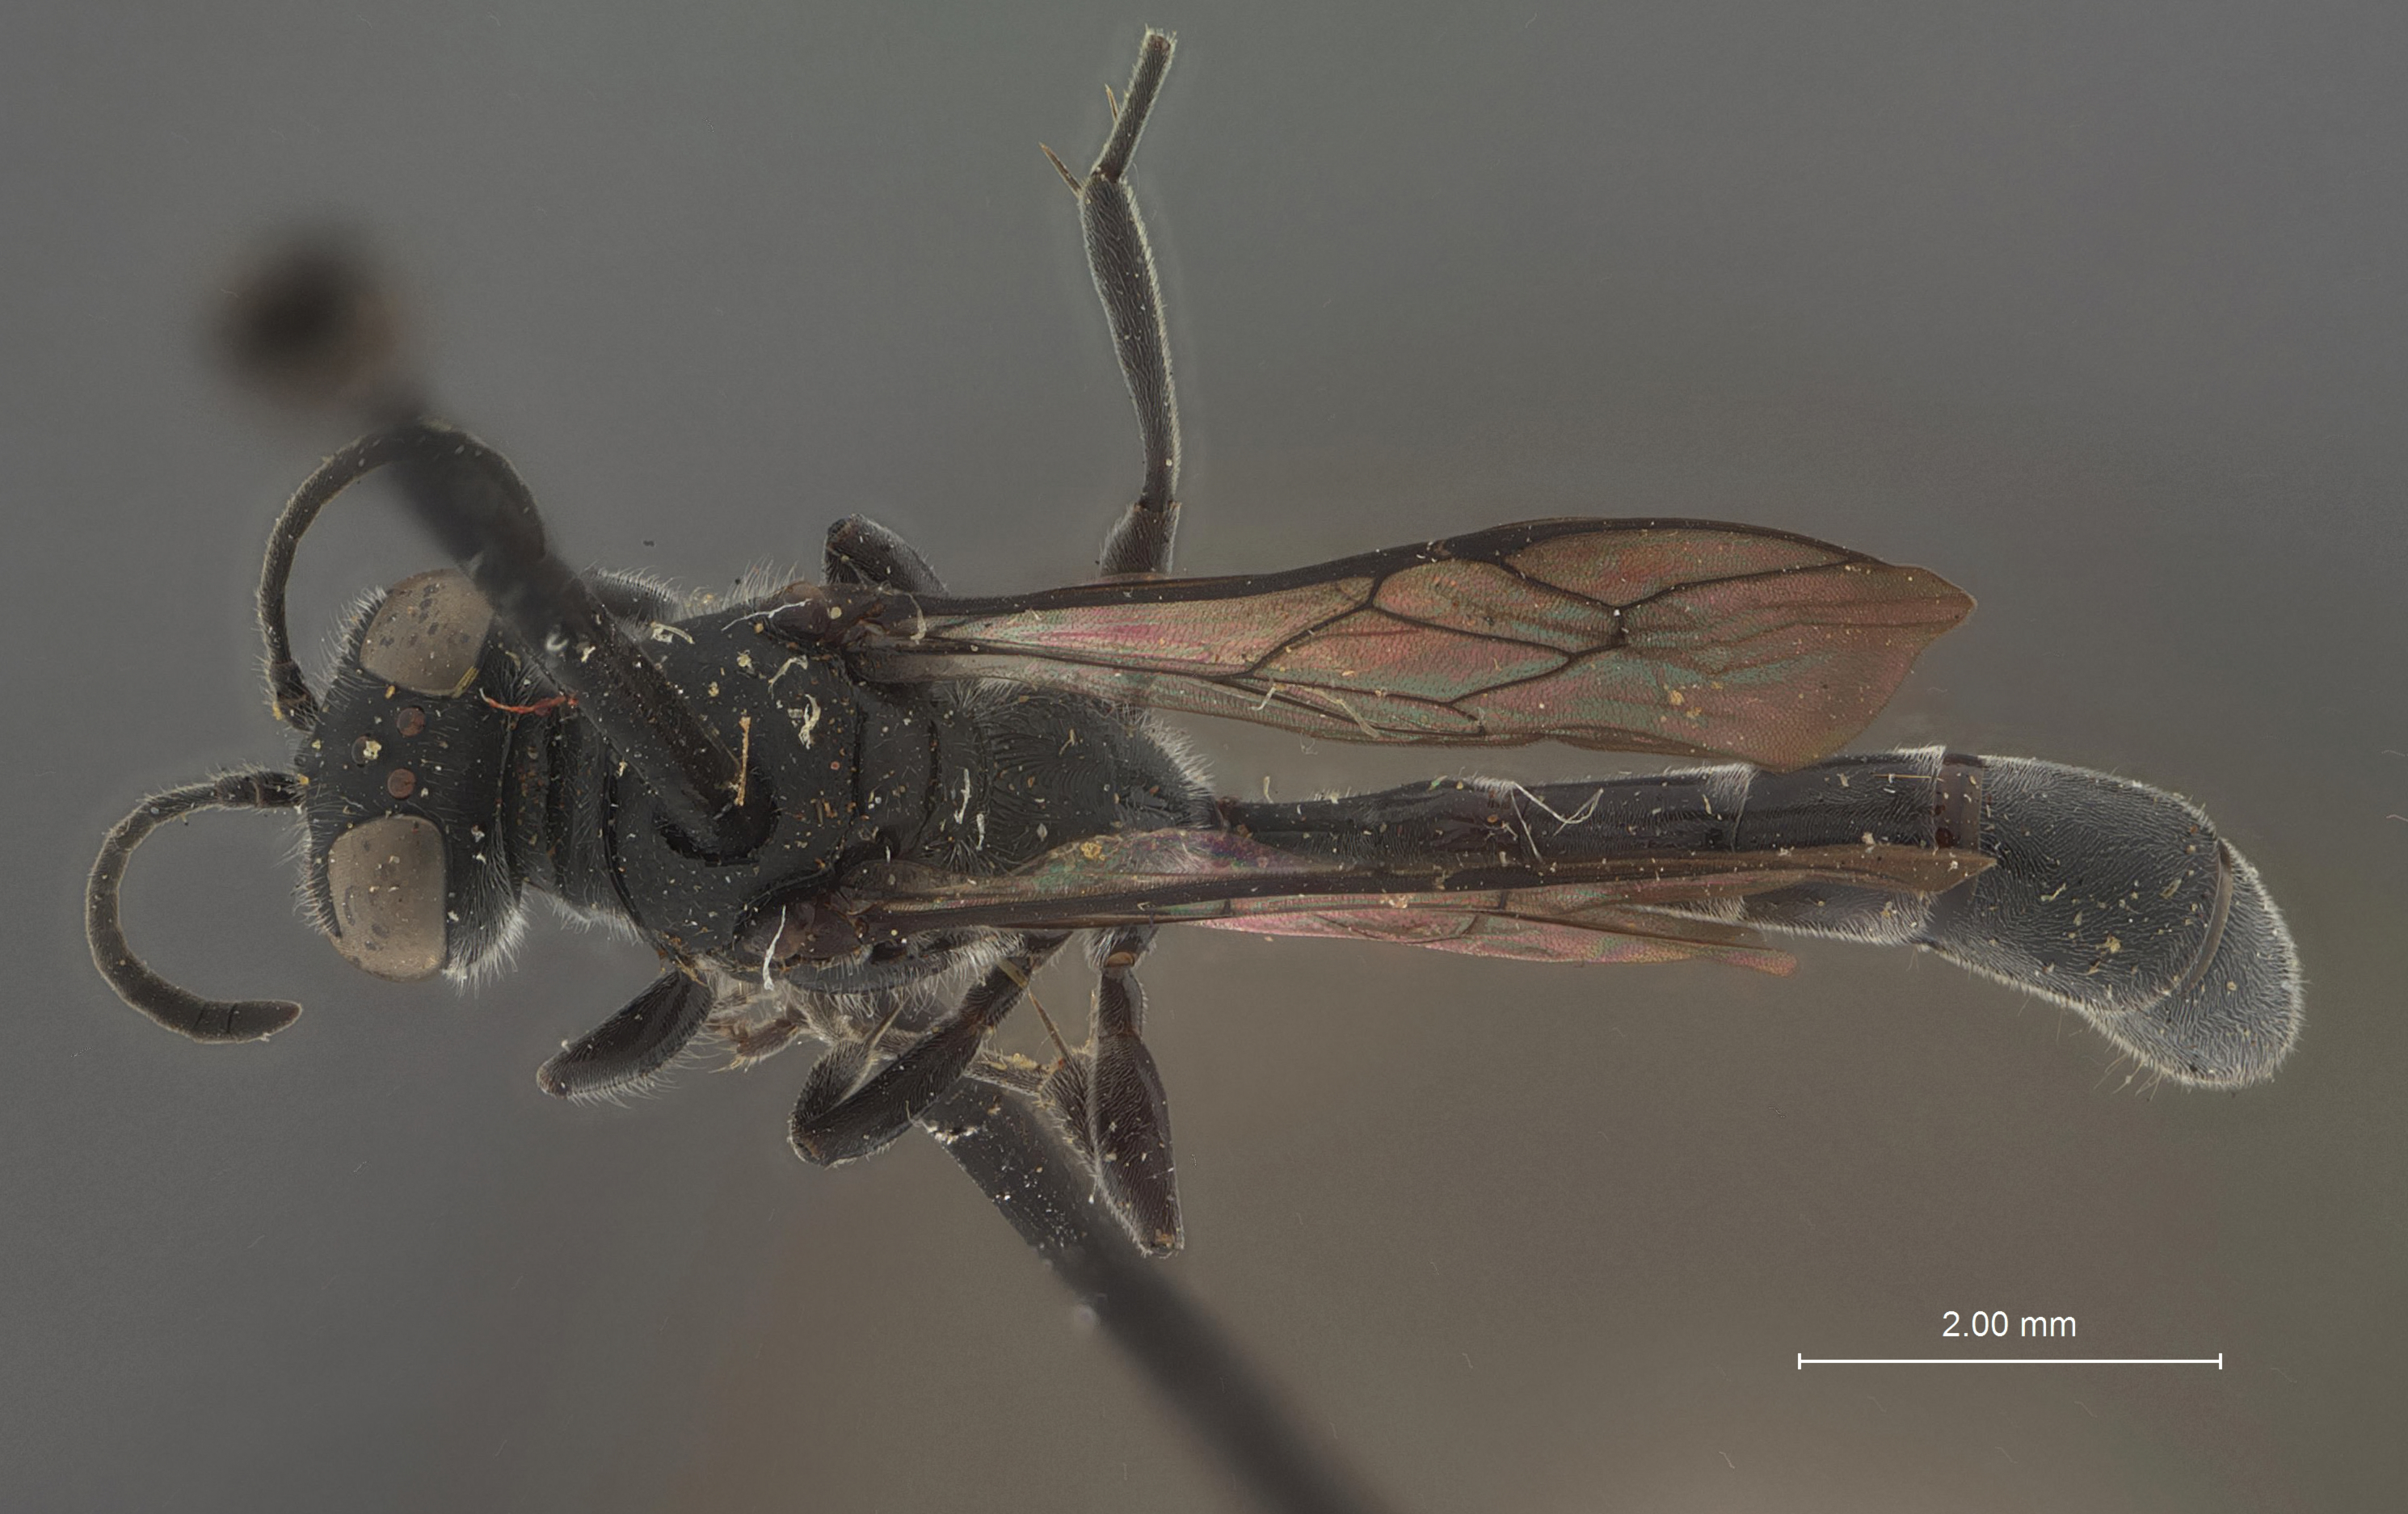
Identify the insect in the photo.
Trypoxylon ecudorium
